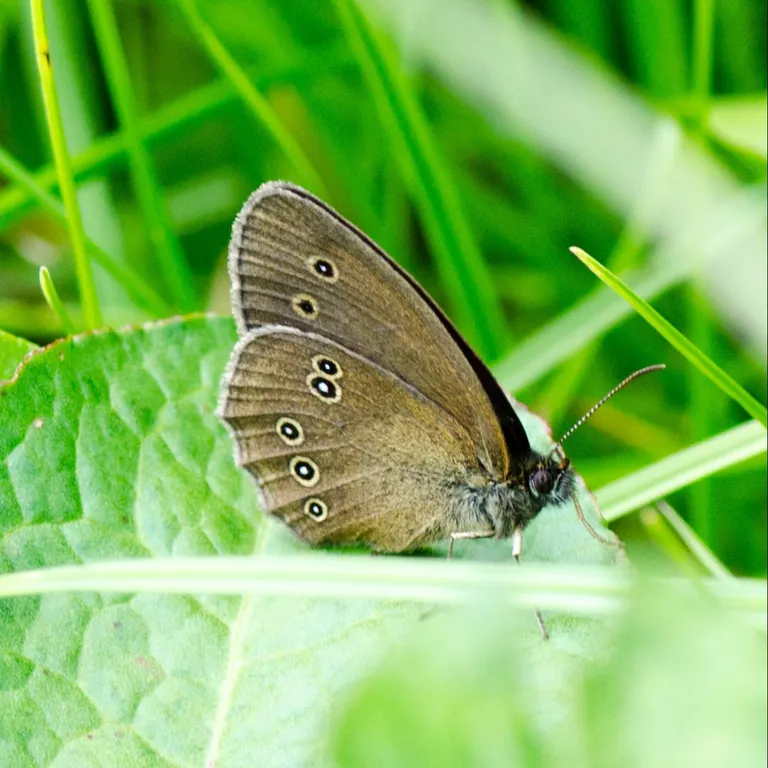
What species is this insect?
Aphantopus hyperantus
